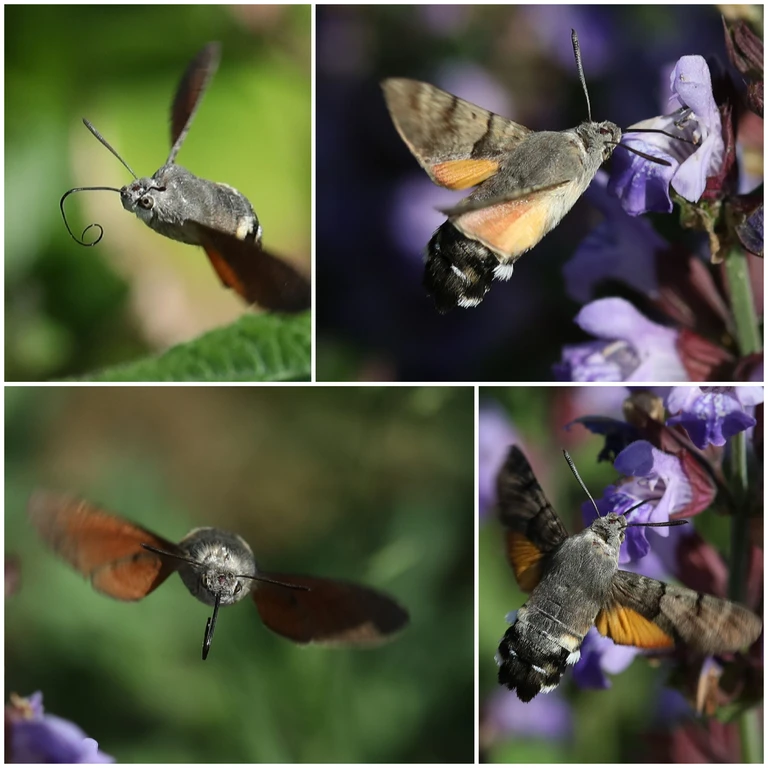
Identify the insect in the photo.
Macroglossum stellatarum
